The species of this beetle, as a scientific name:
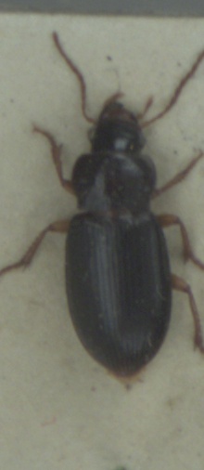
Ophonus rufibarbis
